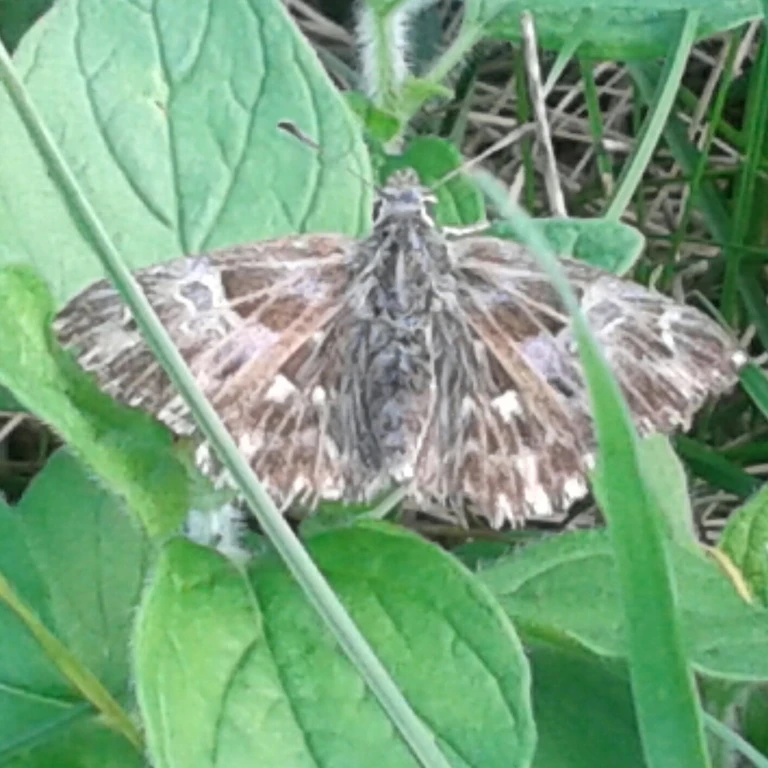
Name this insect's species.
Muschampia floccifera (also Carcharodus floccifera)
